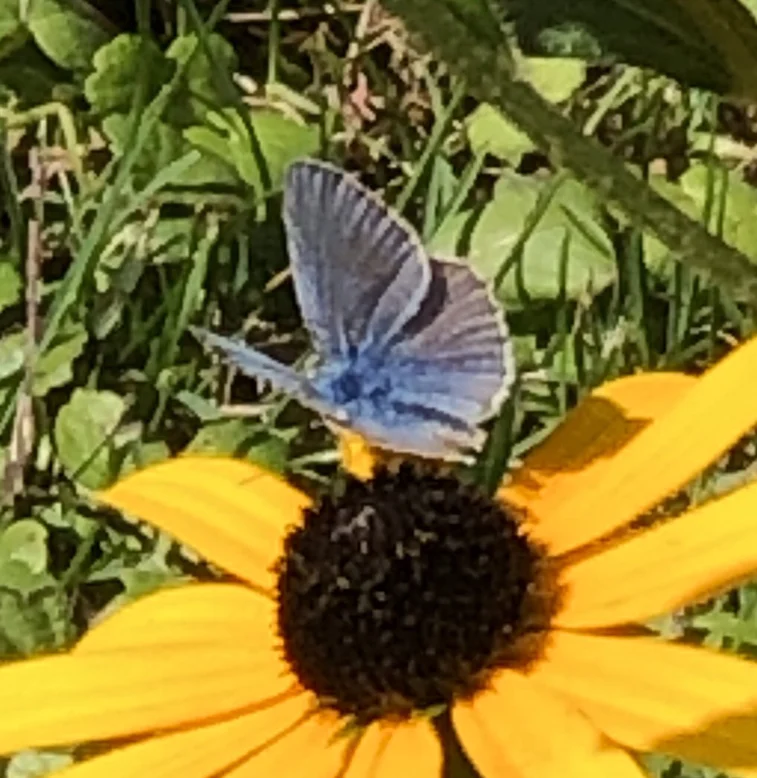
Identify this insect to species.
Polyommatus icarus
